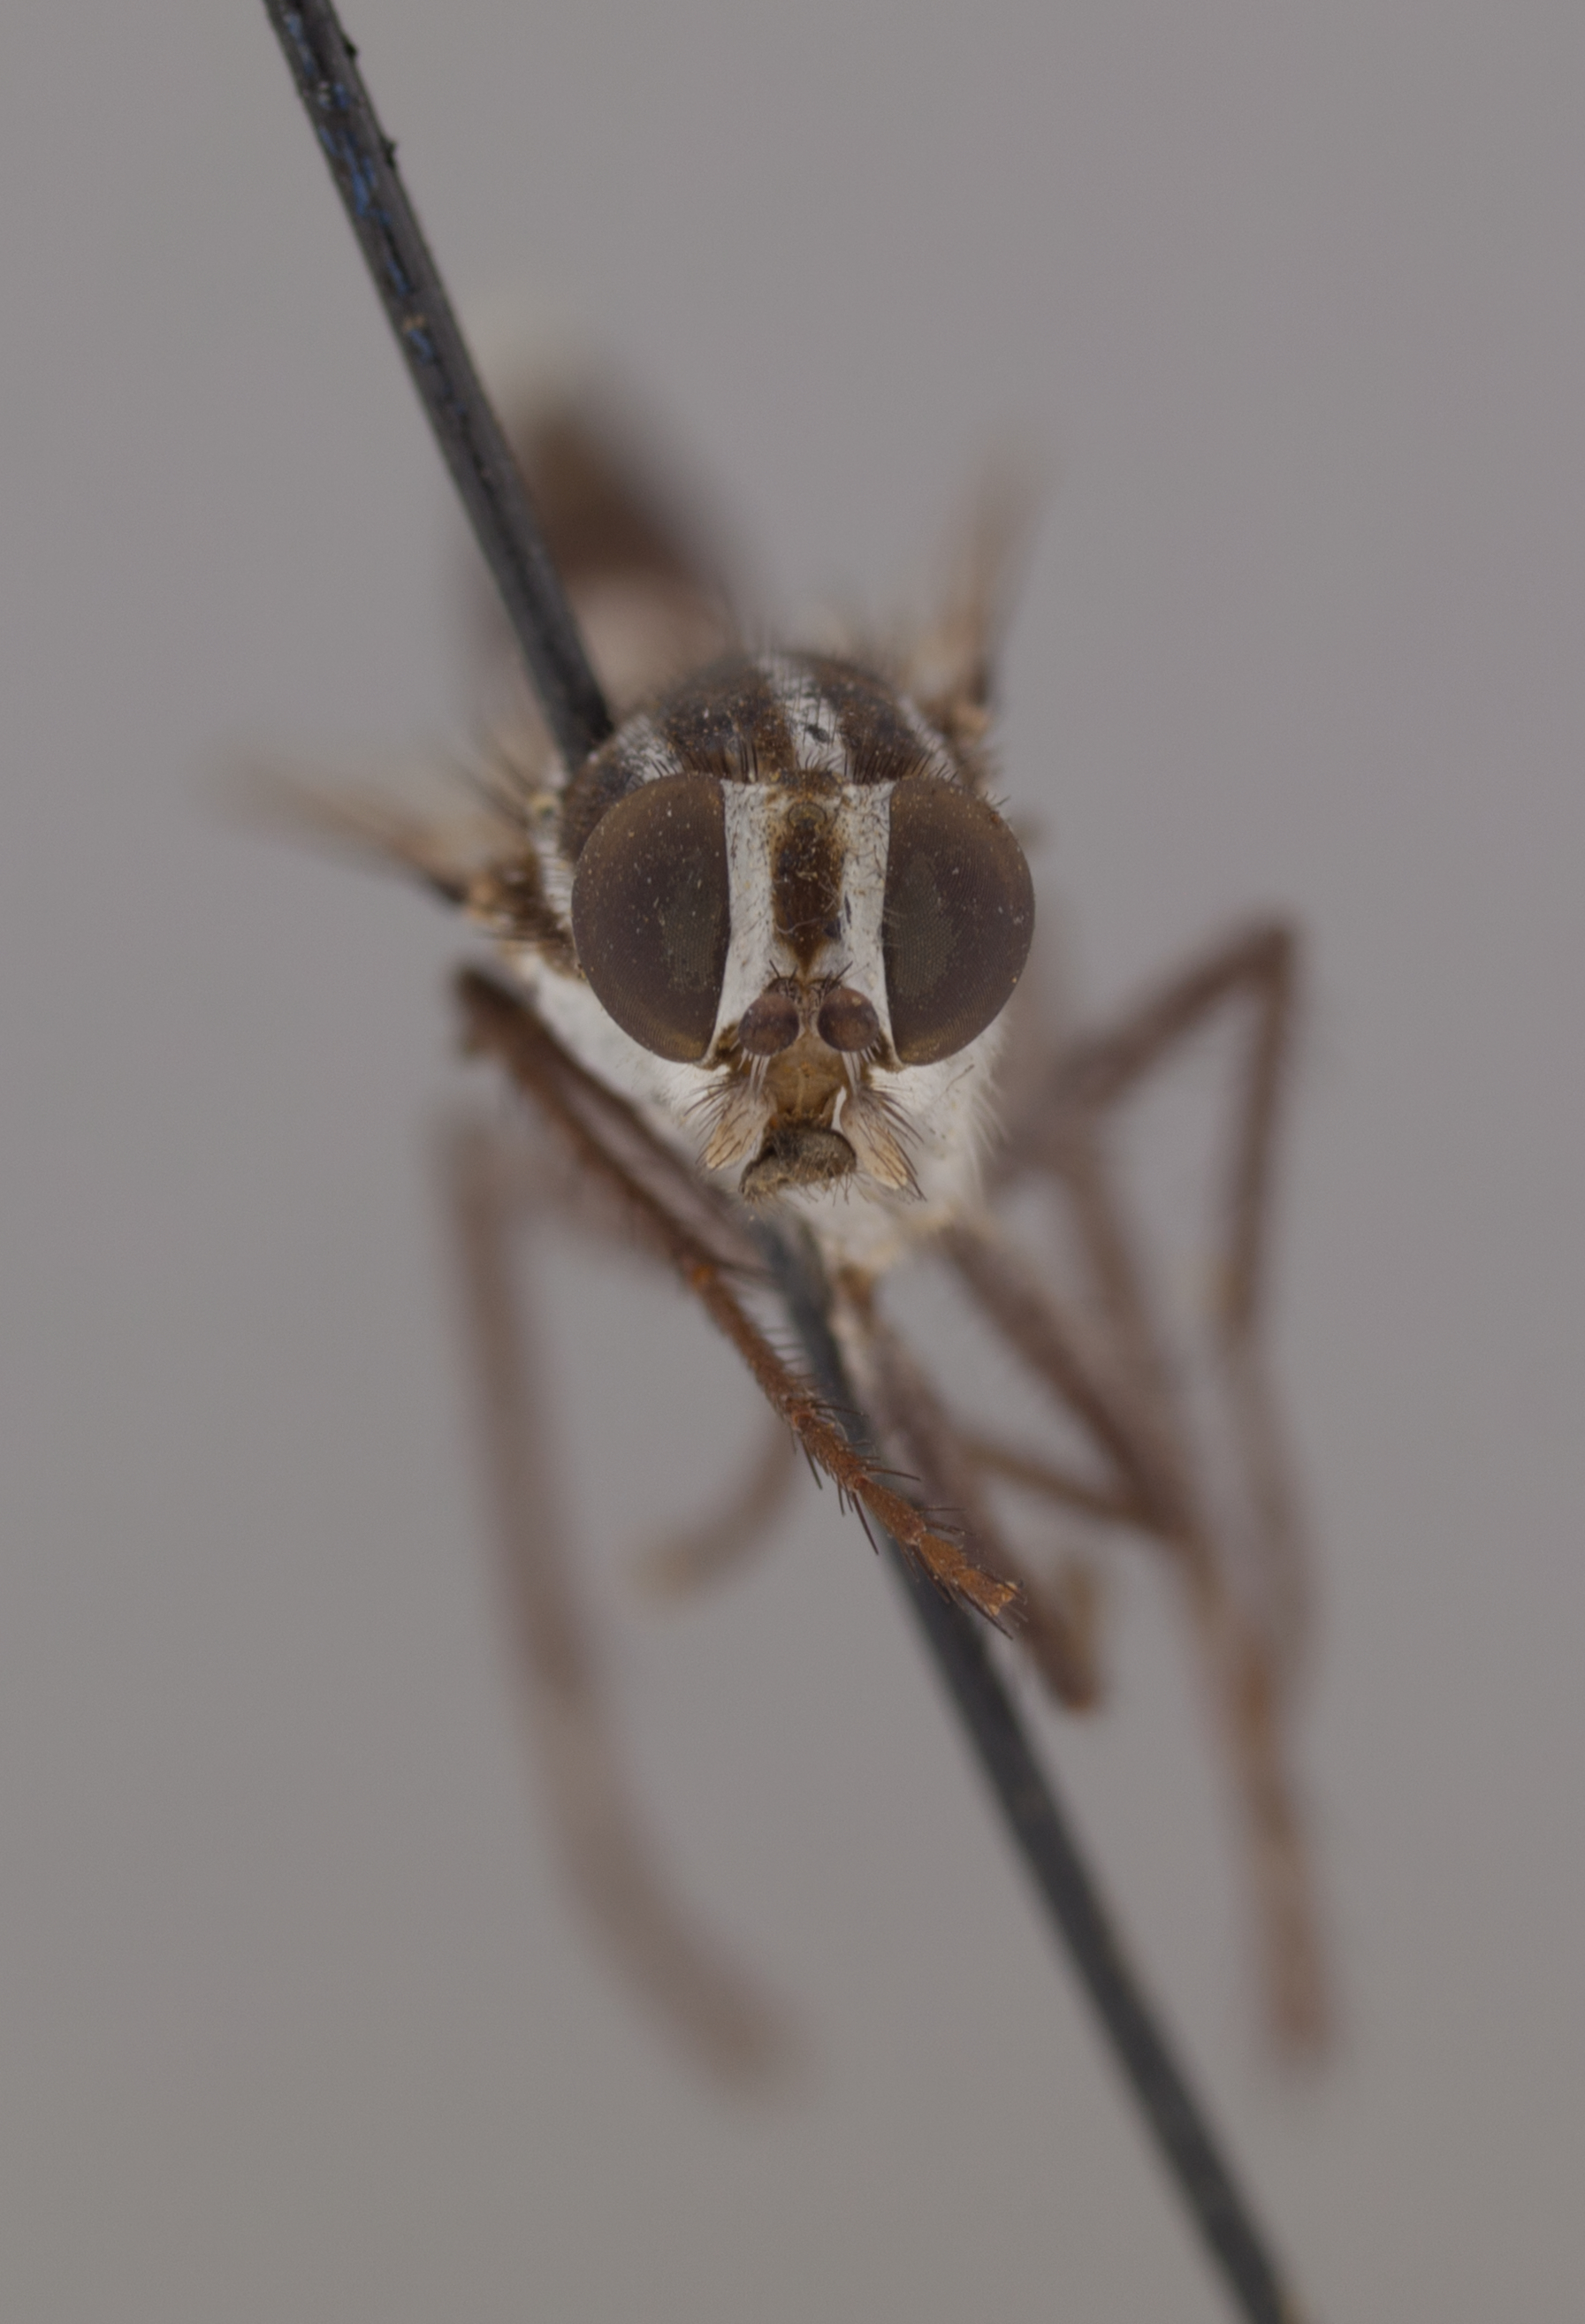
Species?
Apiocera braunsi
